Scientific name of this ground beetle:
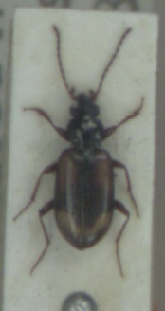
Bembidion femoratum
